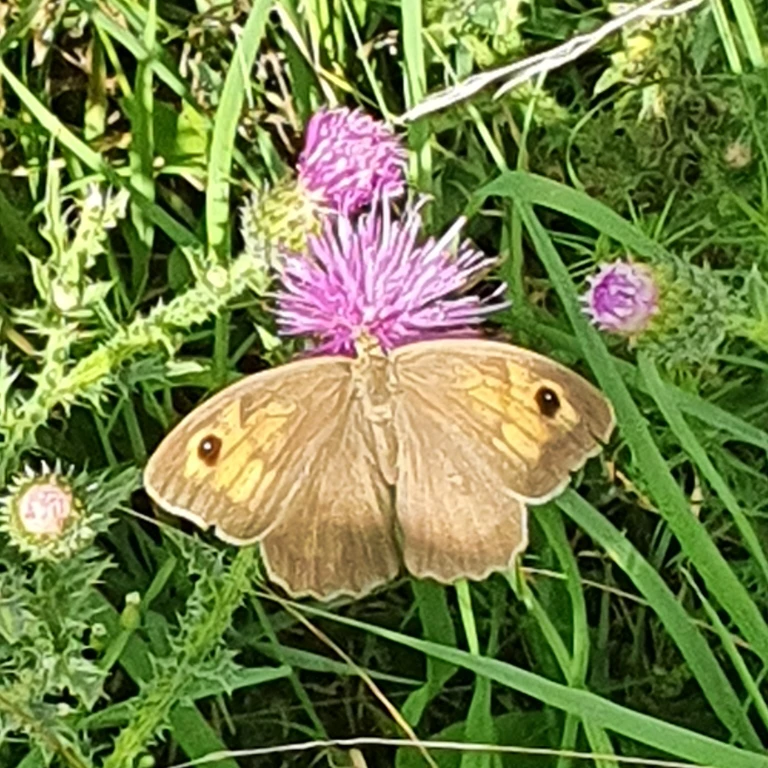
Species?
Maniola jurtina
